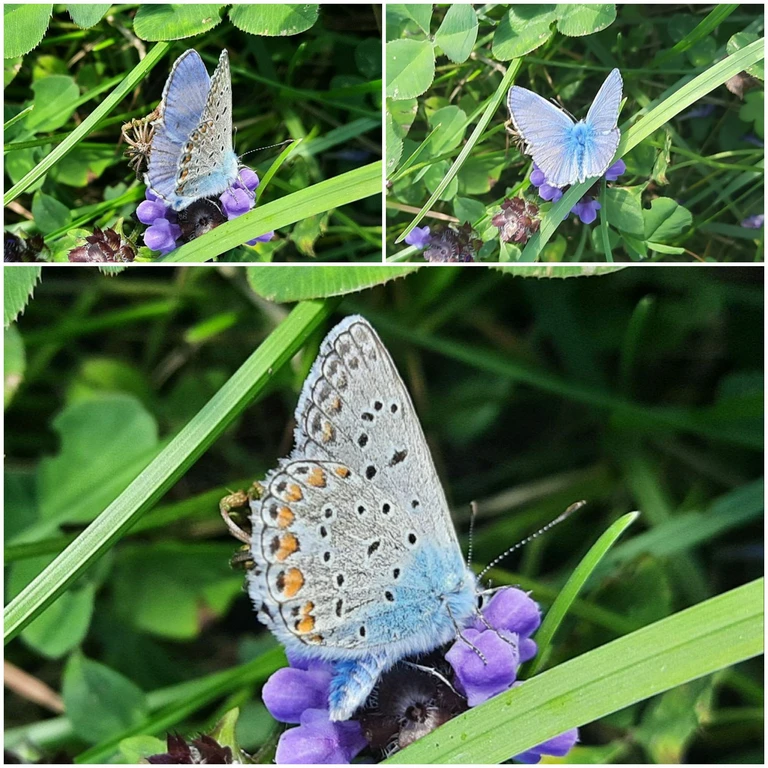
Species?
Polyommatus icarus
